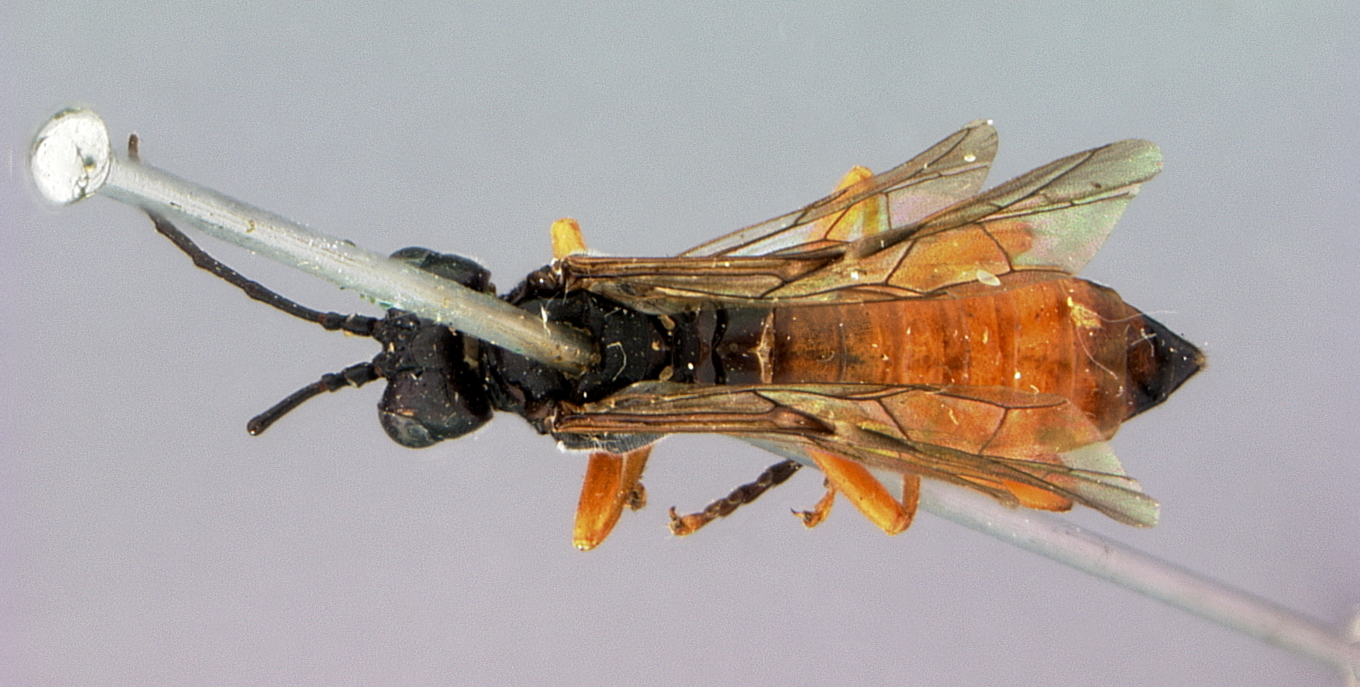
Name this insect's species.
Tenthredo sectiliformis
